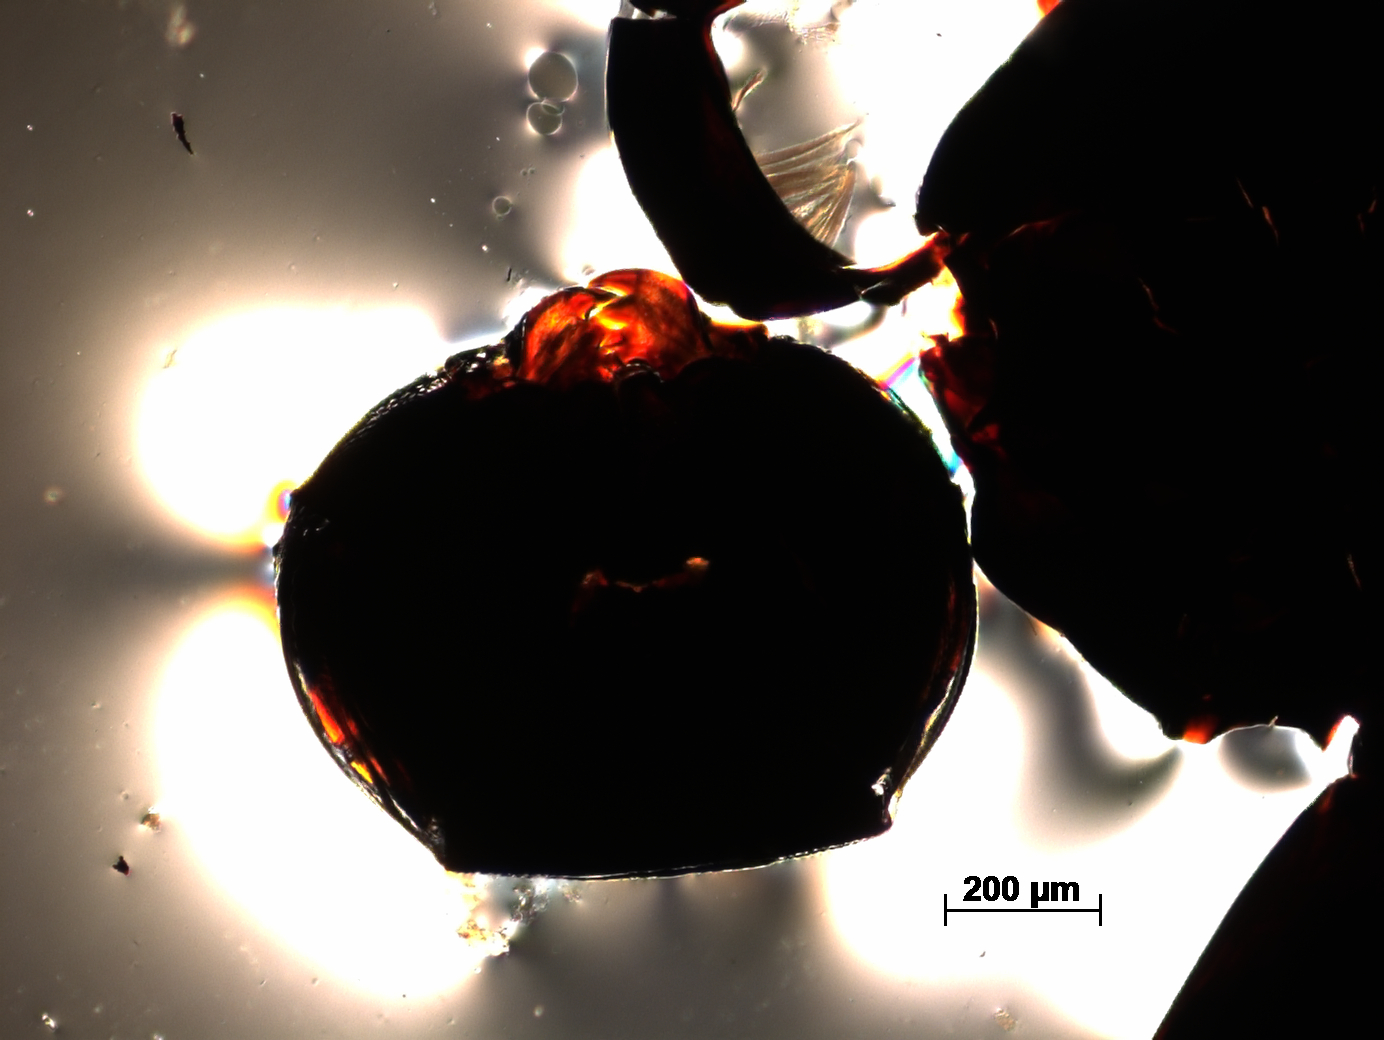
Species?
Pachyneuron kamathi
